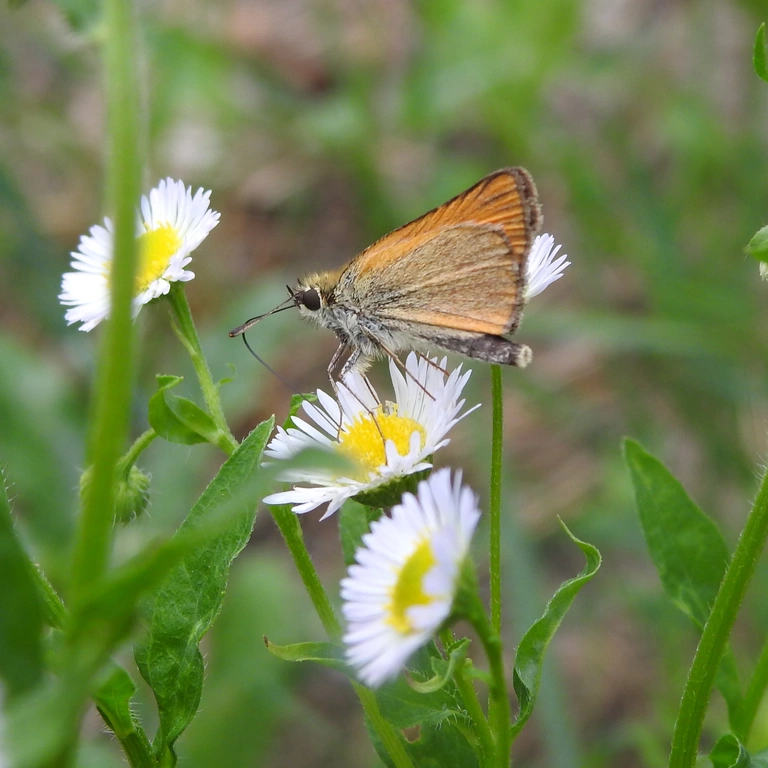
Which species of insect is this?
Thymelicus sylvestris
